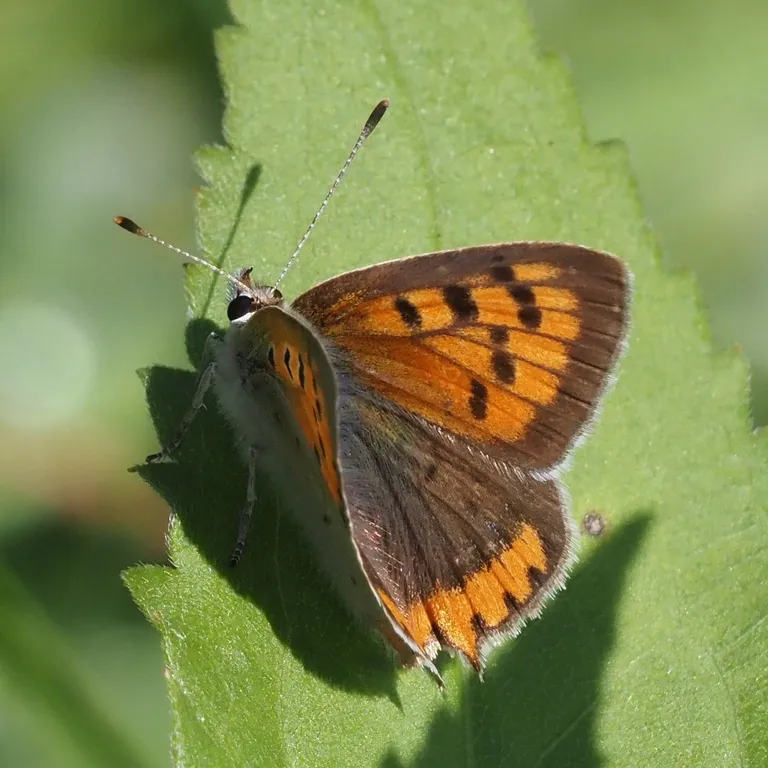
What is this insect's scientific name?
Lycaena phlaeas
